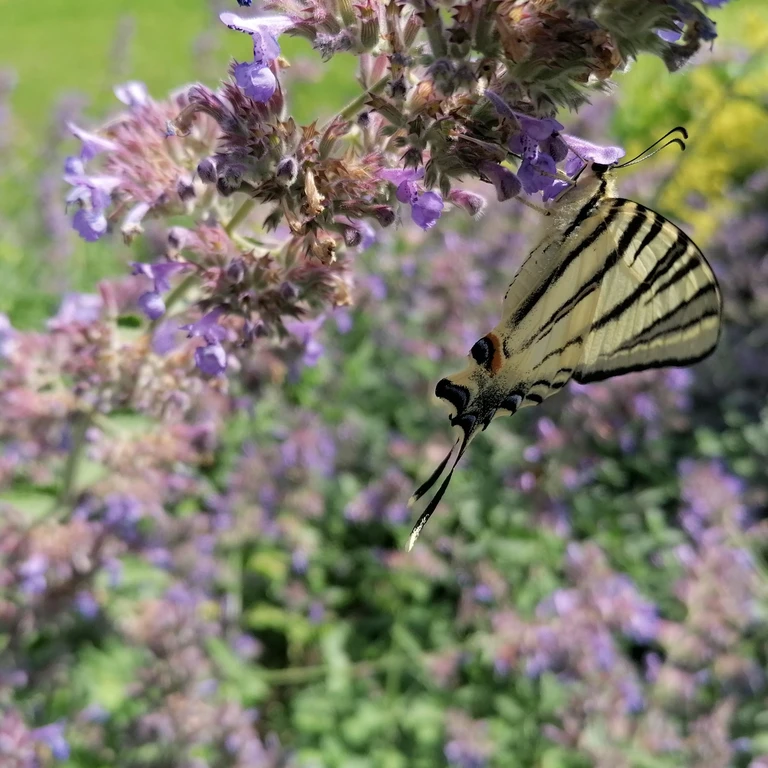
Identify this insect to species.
Iphiclides podalirius
